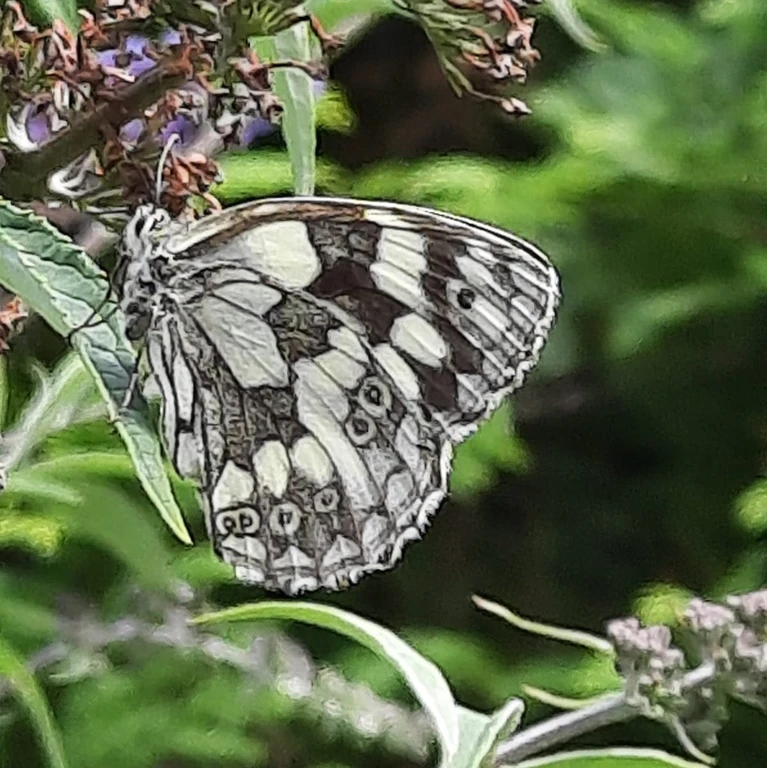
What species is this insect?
Melanargia galathea
